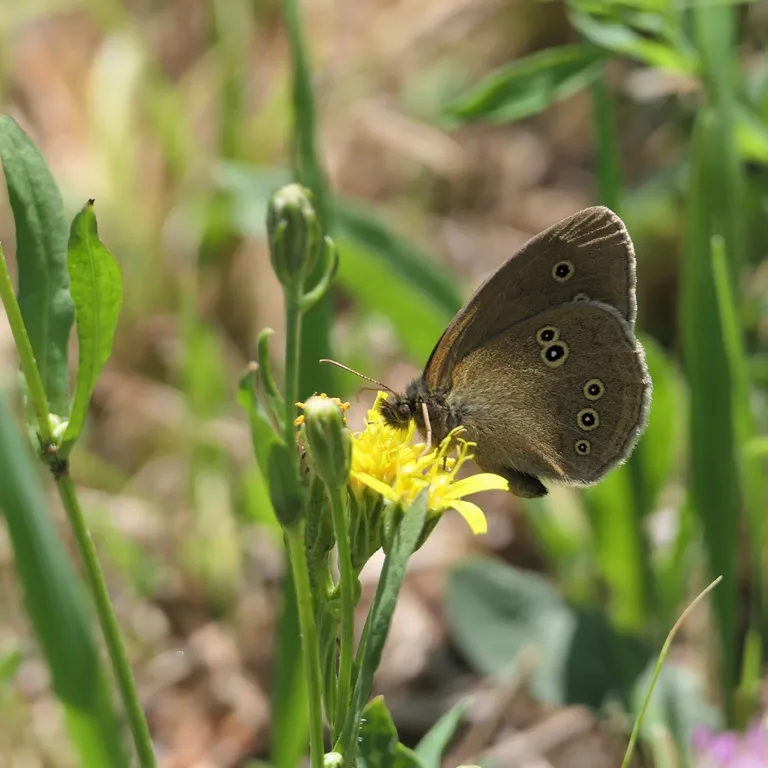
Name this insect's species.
Aphantopus hyperantus
